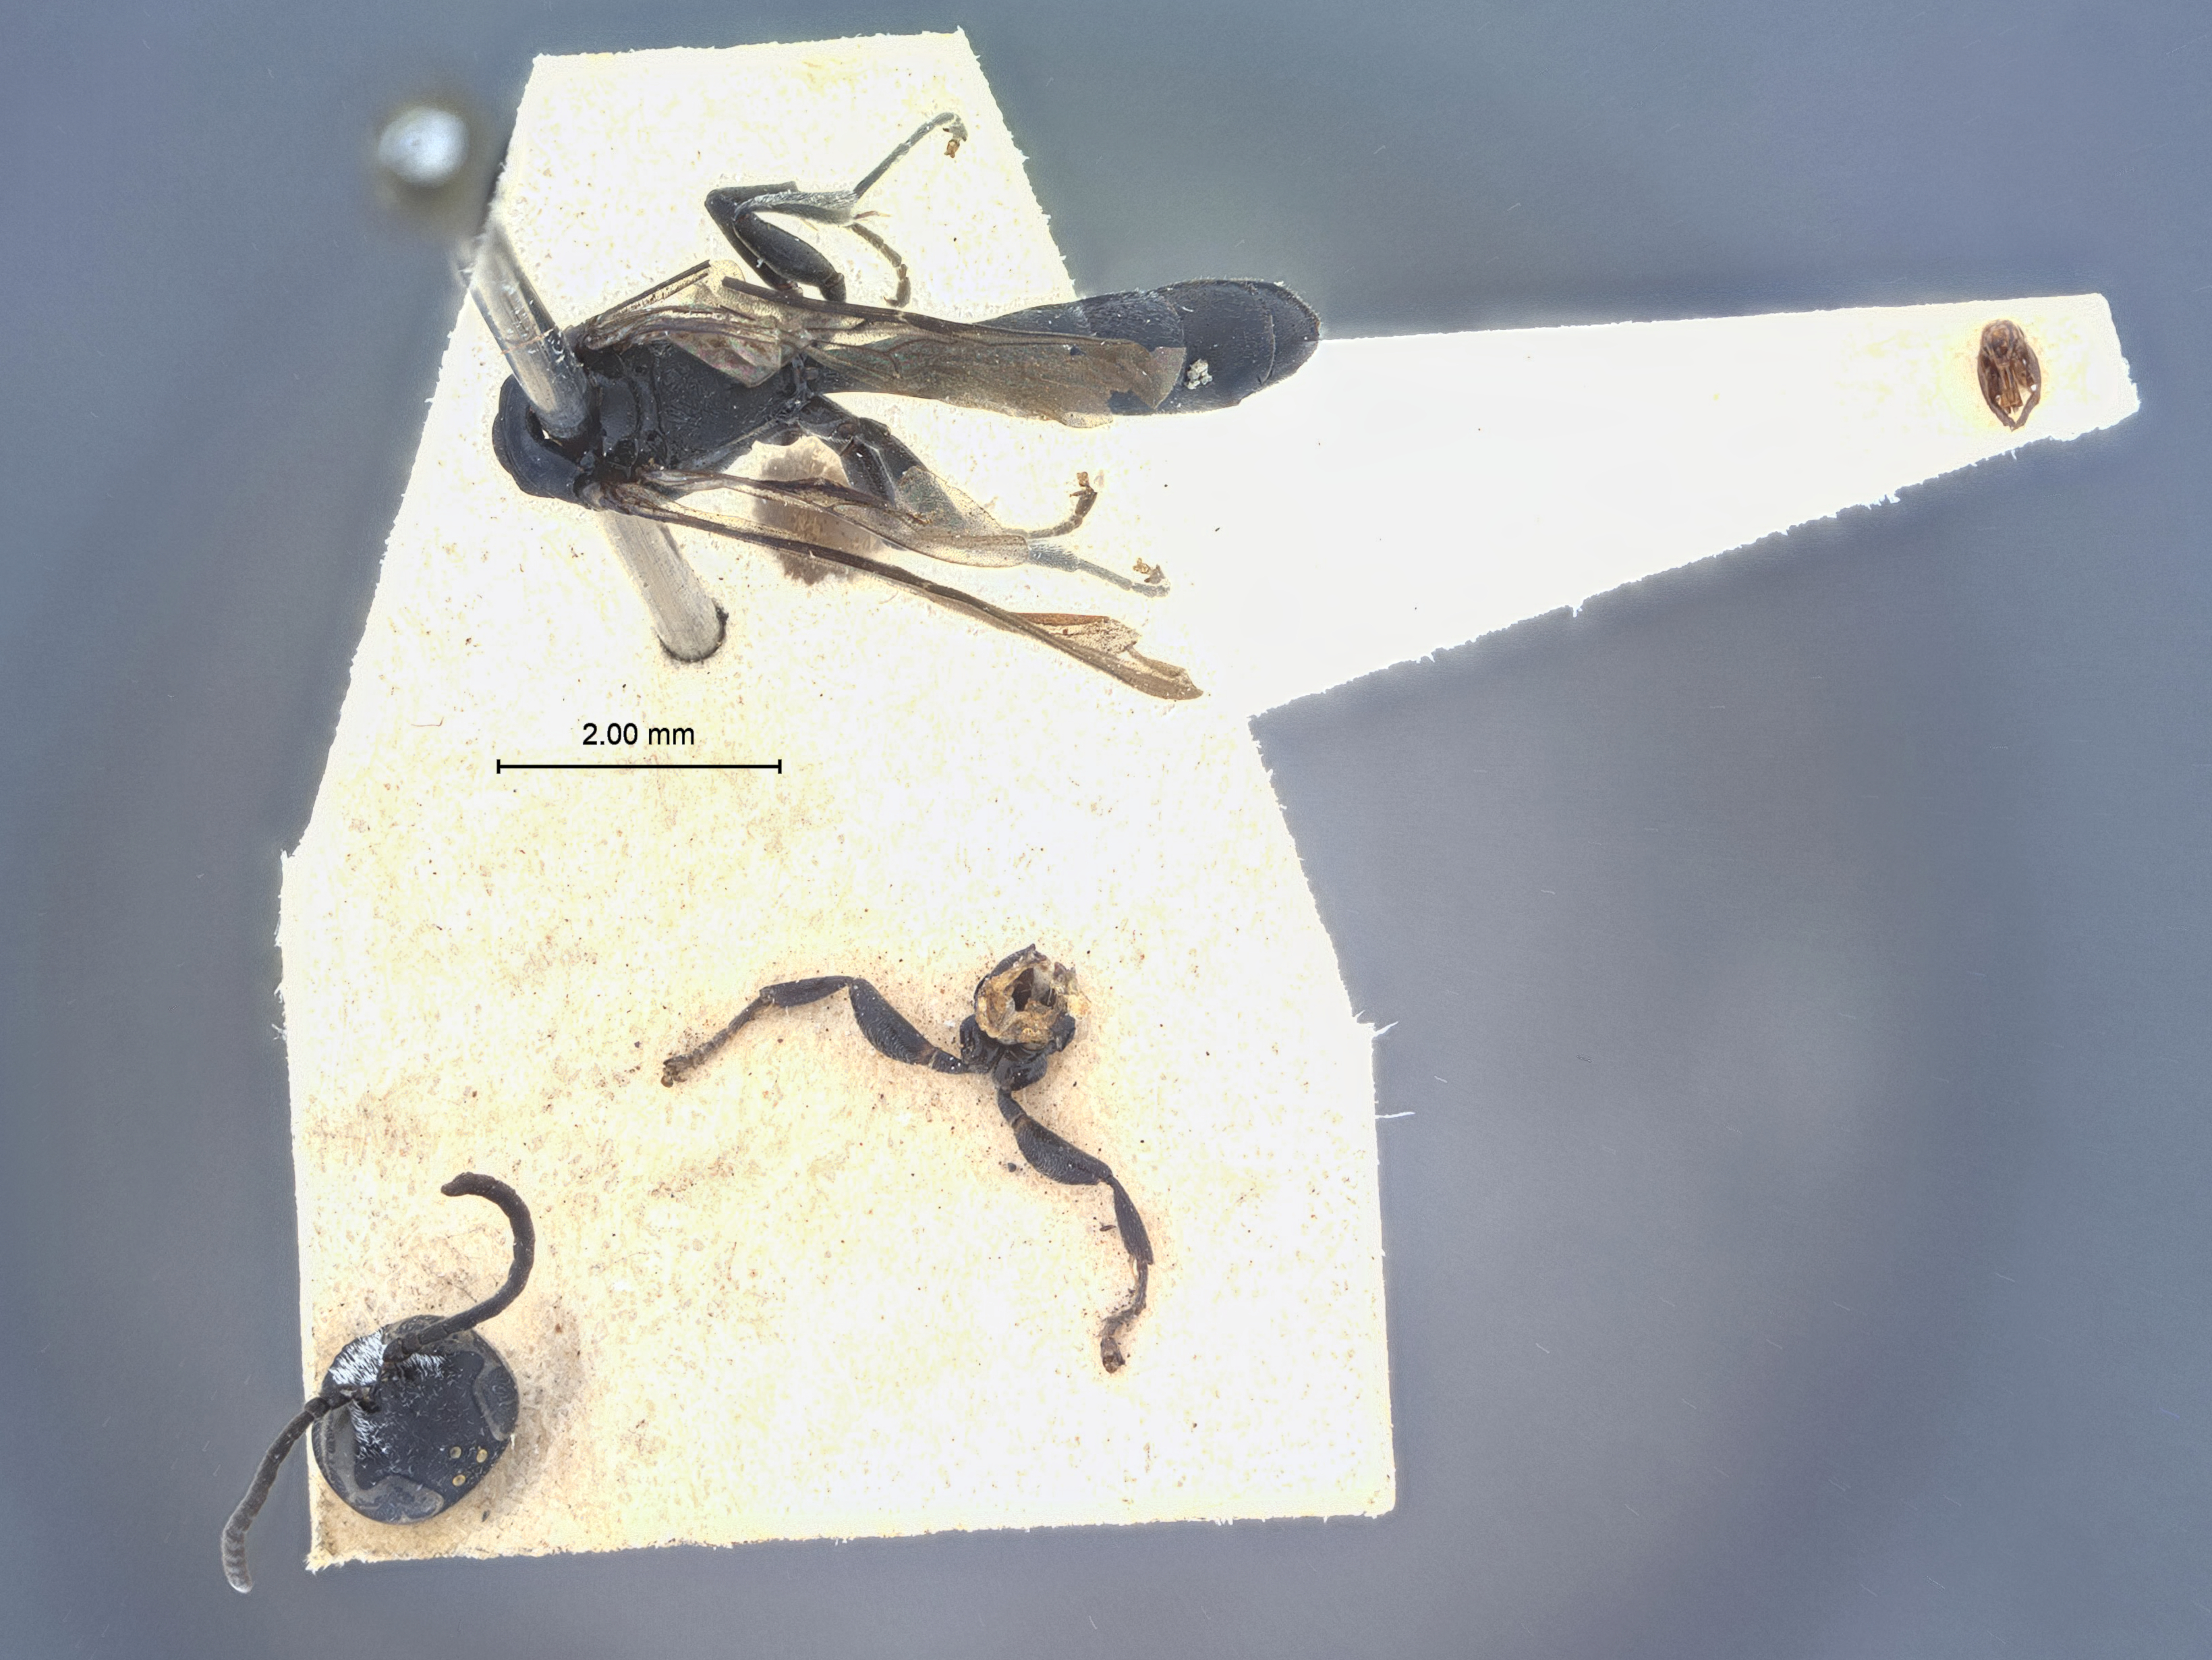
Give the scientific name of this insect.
Trypoxylon frigidum
